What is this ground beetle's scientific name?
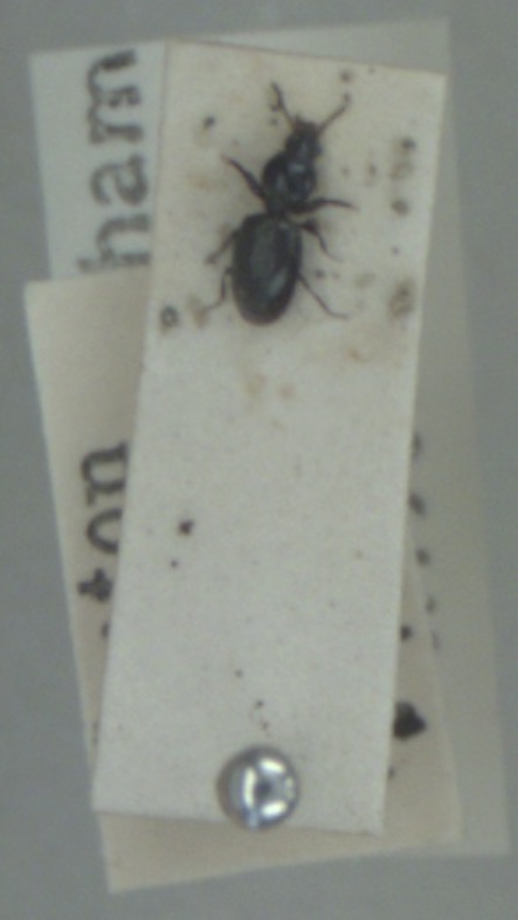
Dyschirius aeneus
